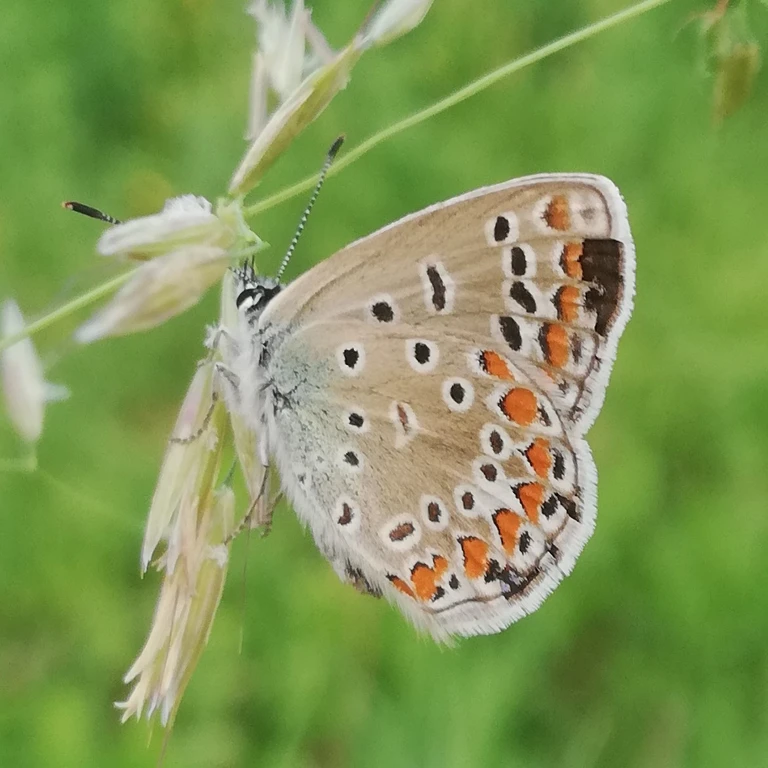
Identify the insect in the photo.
Polyommatus icarus
